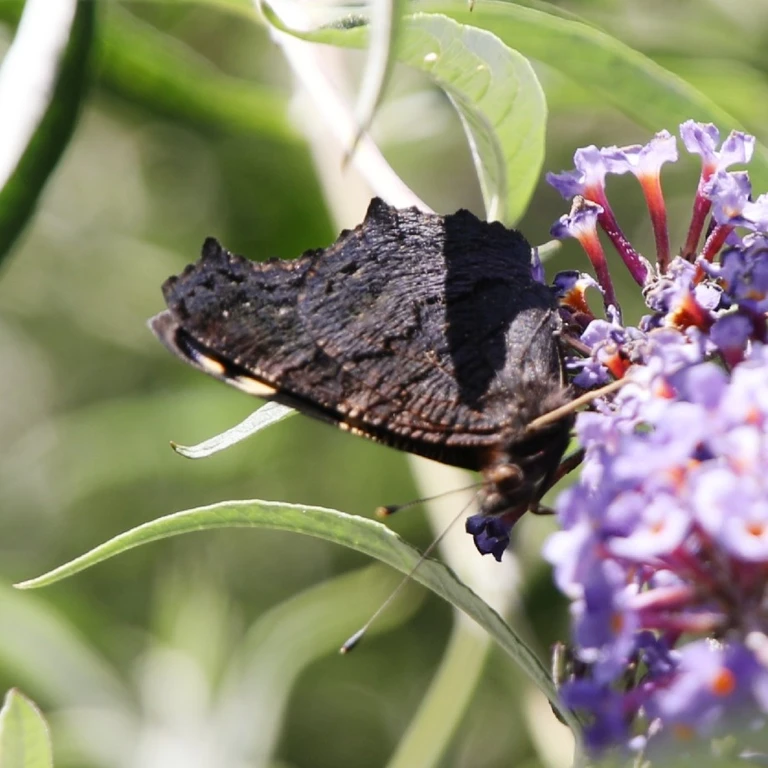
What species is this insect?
Aglais io
